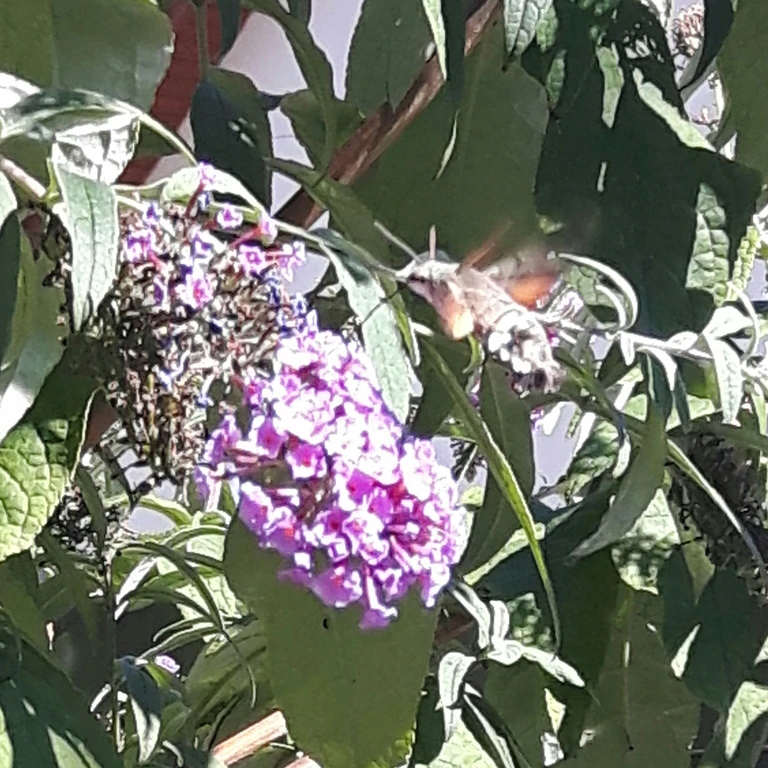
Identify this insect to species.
Macroglossum stellatarum
